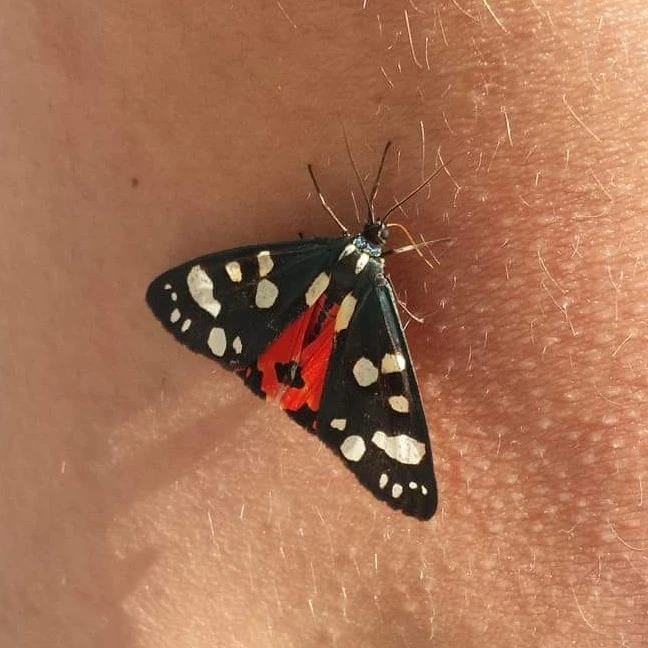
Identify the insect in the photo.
Callimorpha dominula
